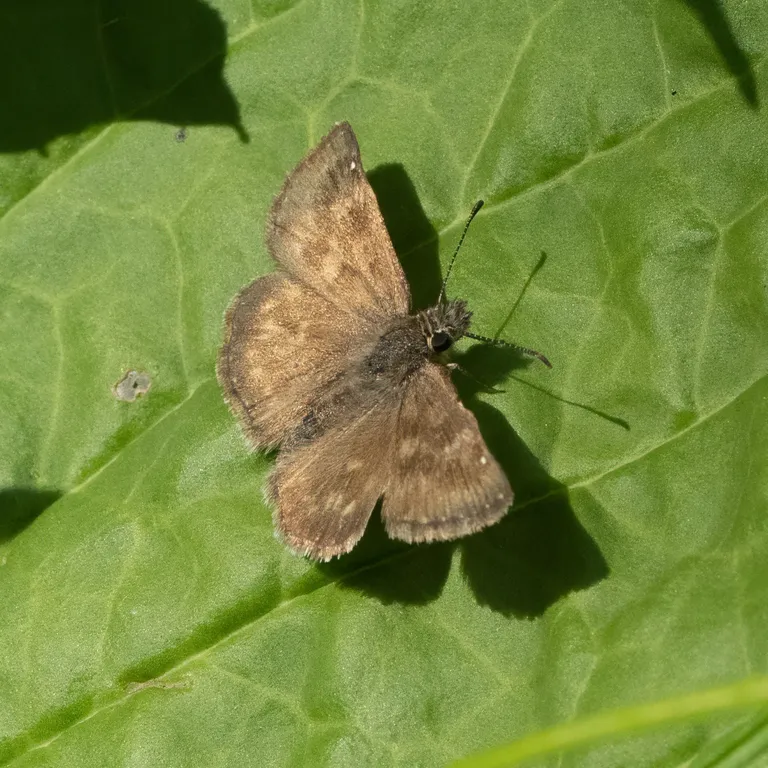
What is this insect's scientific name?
Erynnis tages
